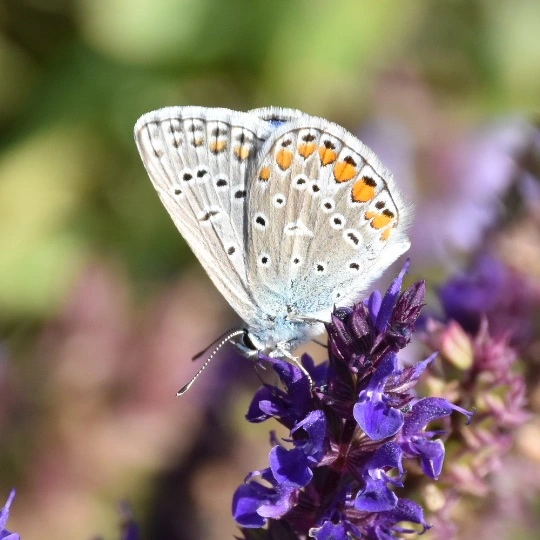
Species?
Polyommatus icarus
